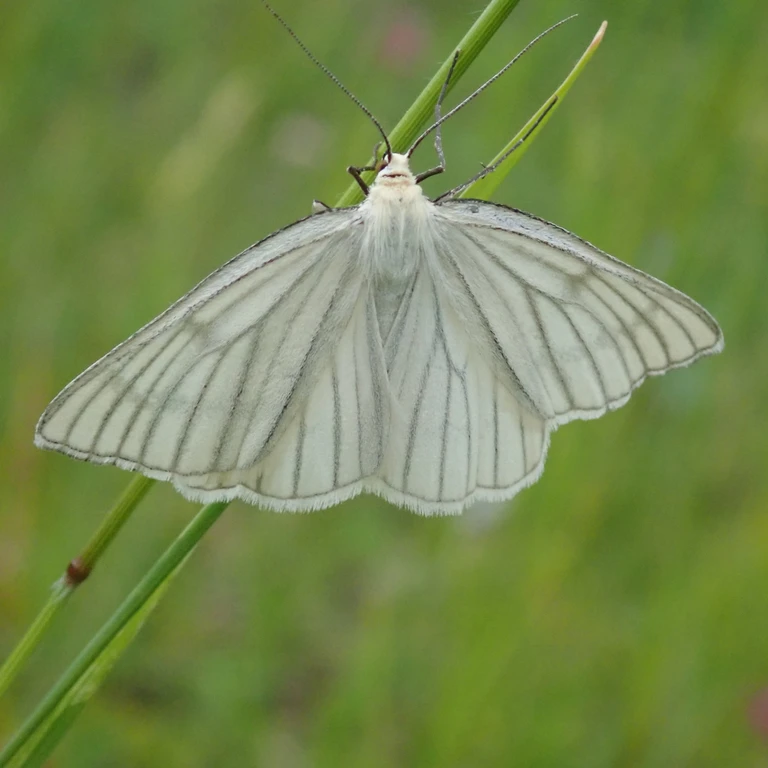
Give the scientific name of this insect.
Siona lineata
